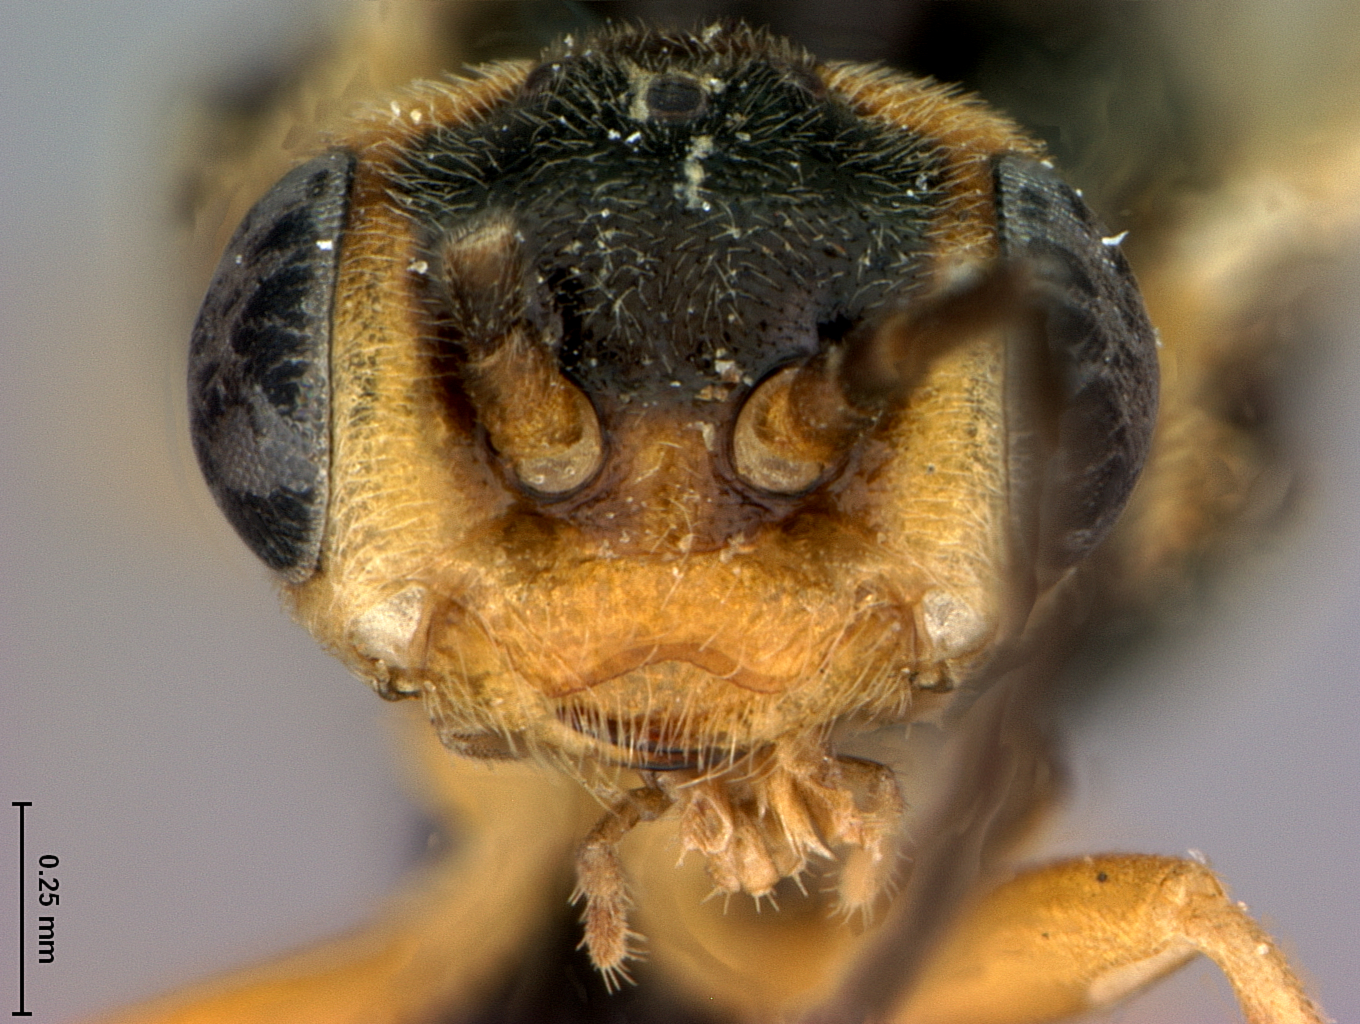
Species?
Hoplocampa californica
